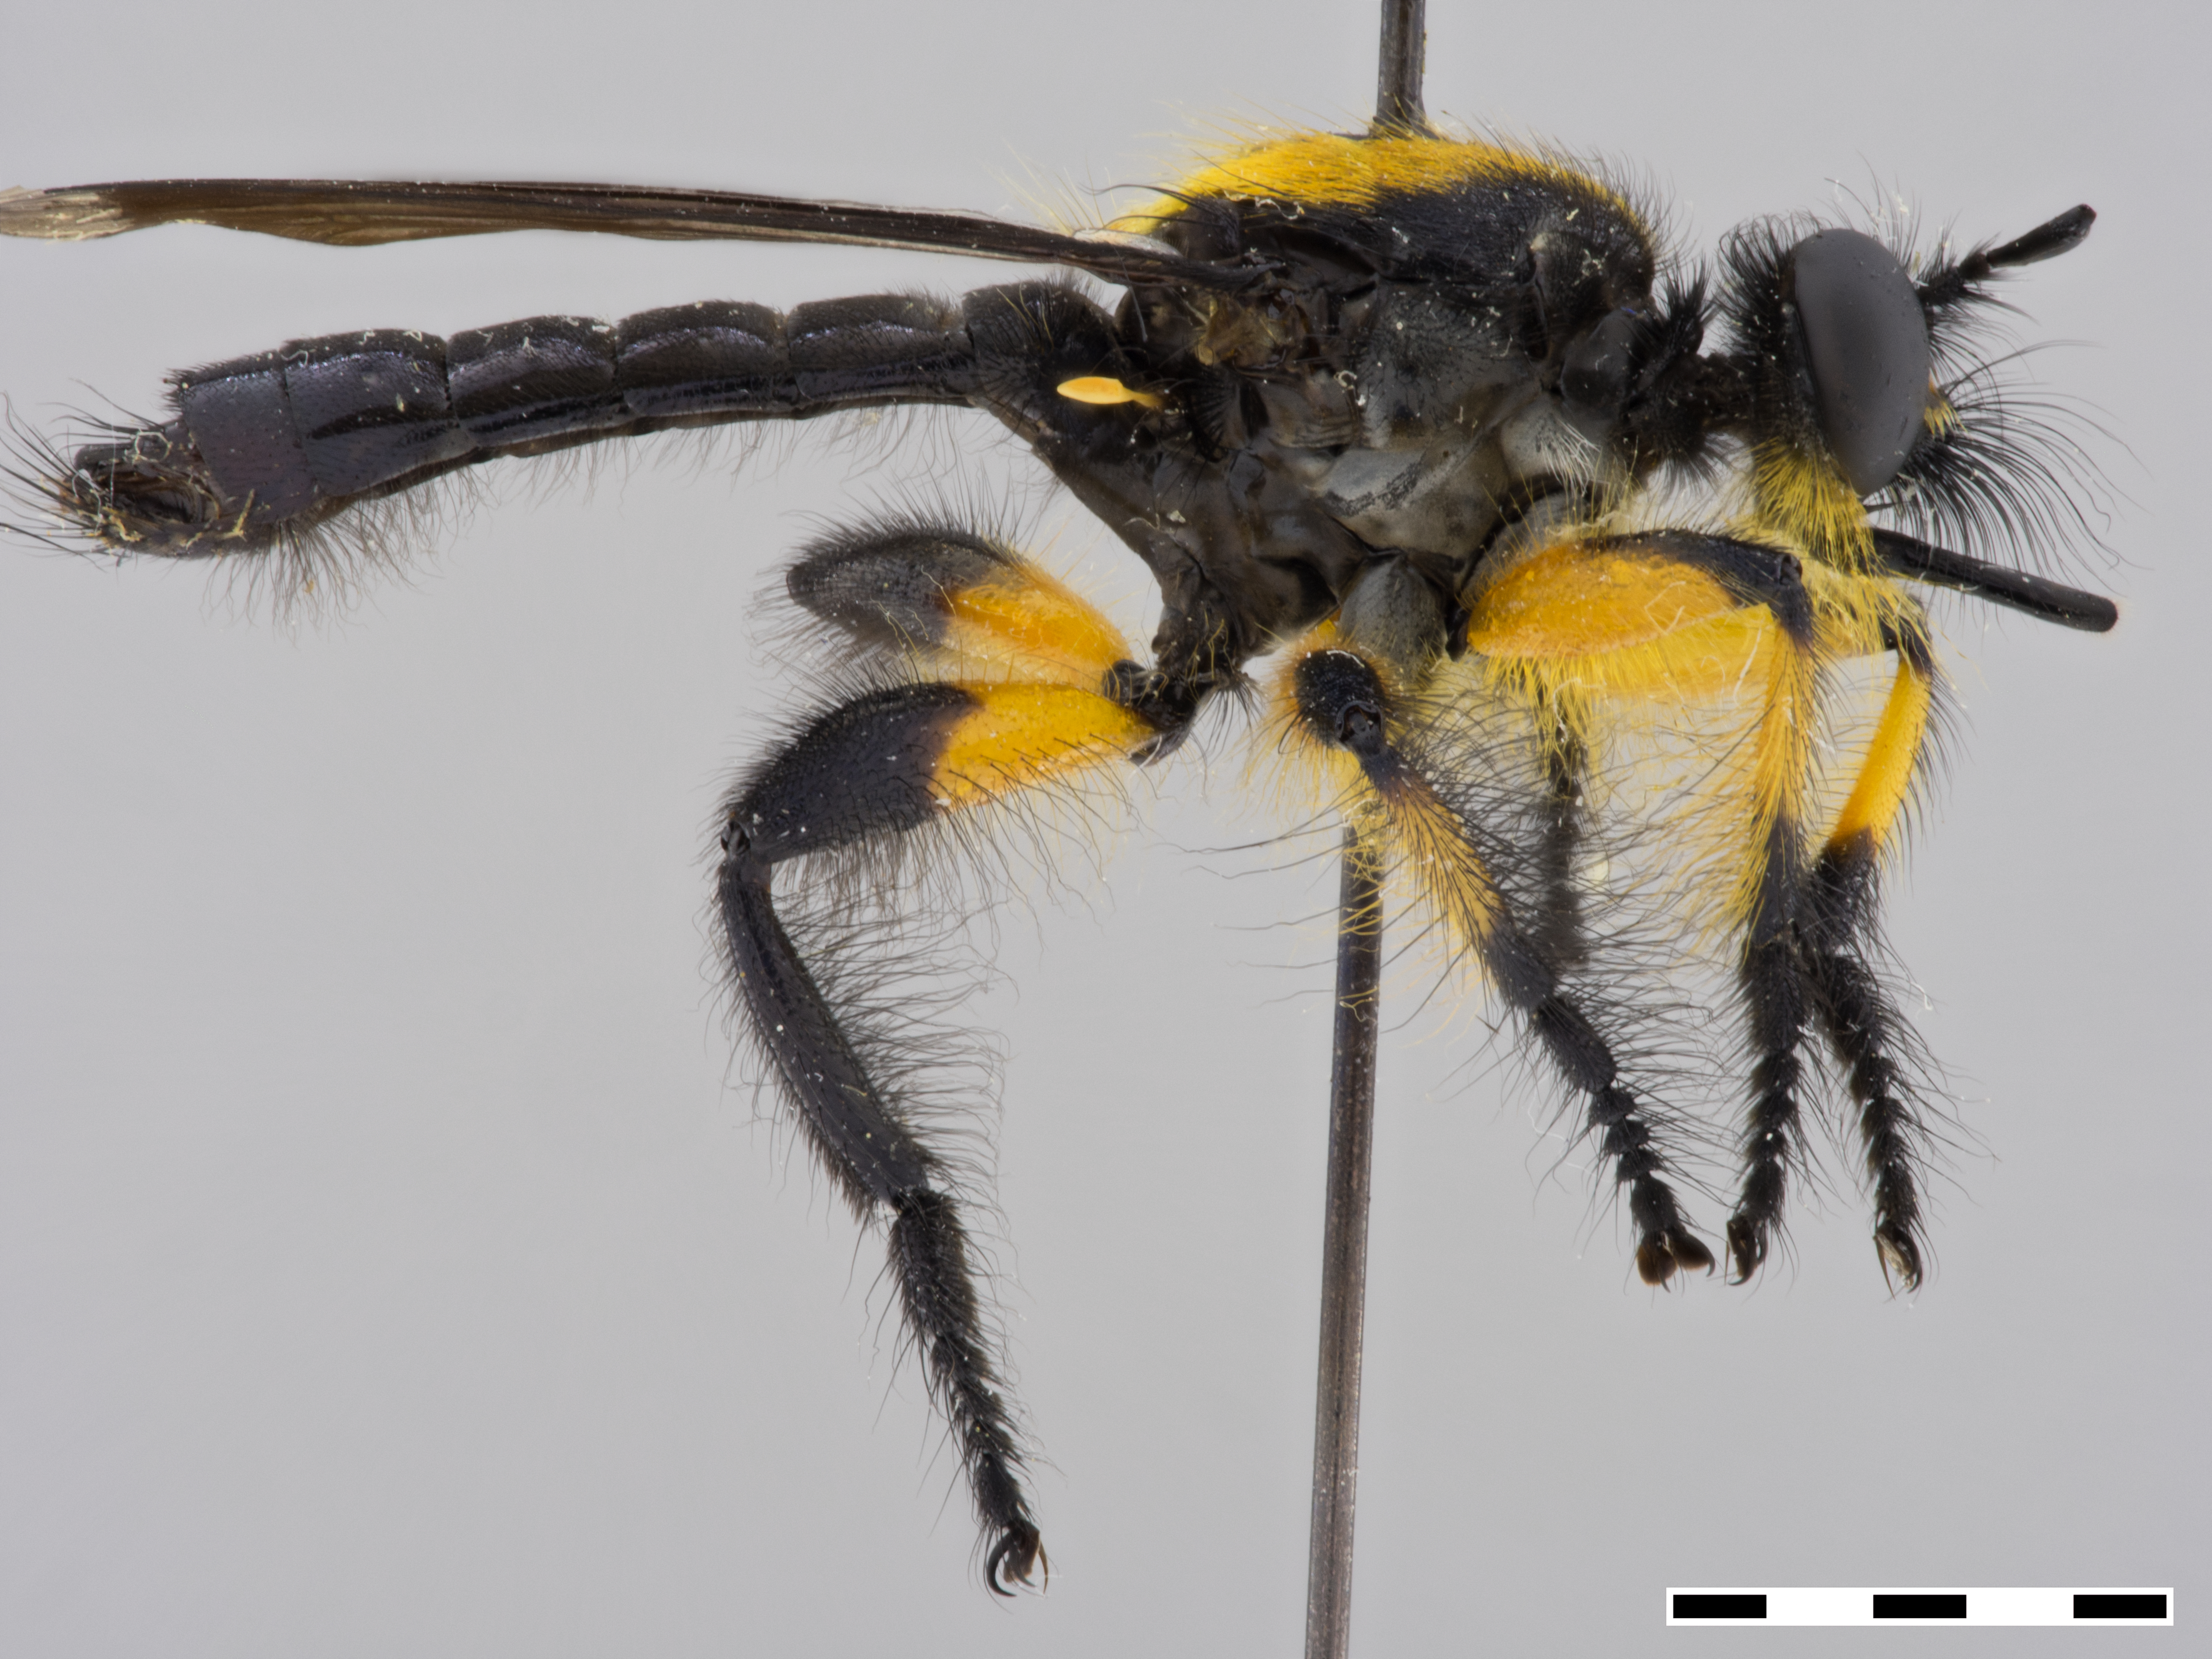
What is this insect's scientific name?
Choerades bella
